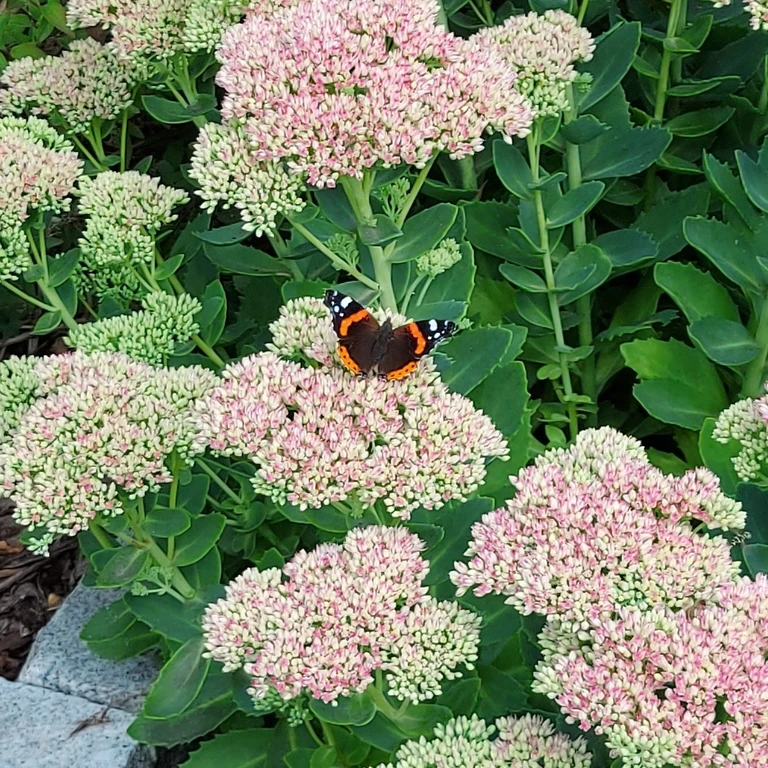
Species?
Vanessa atalanta
